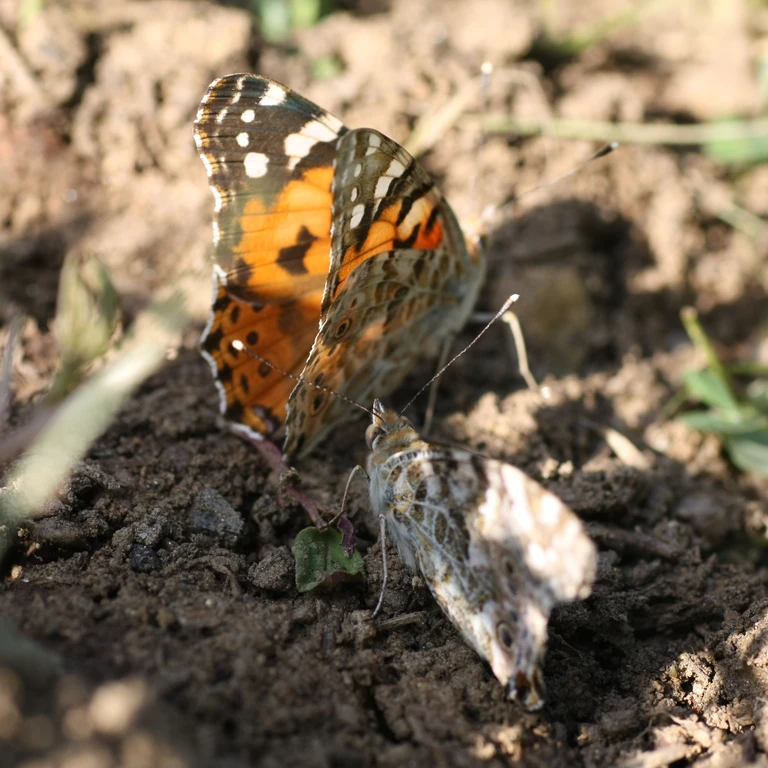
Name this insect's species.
Vanessa cardui
